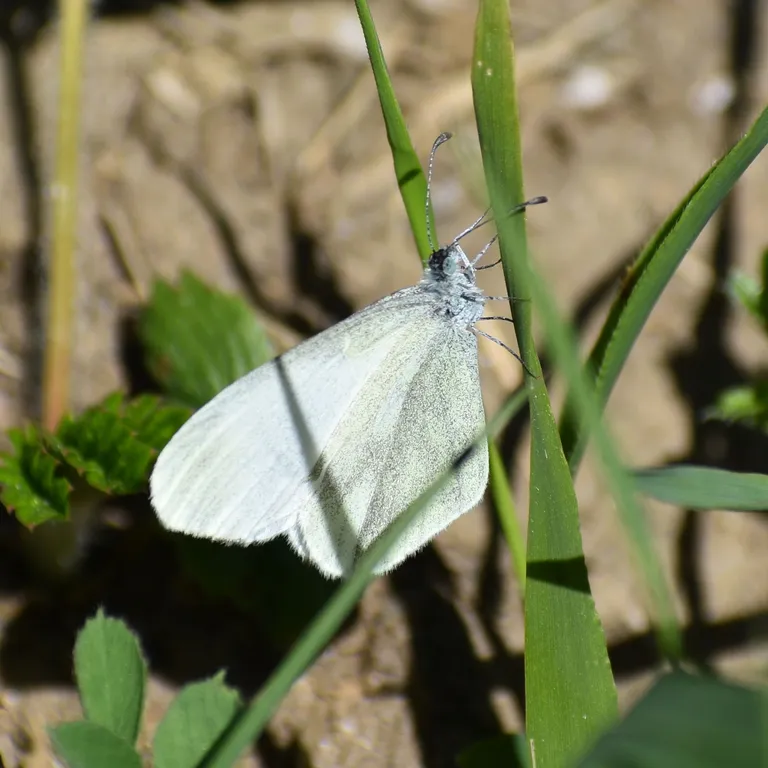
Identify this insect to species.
Leptidea sinapis/juvernica
